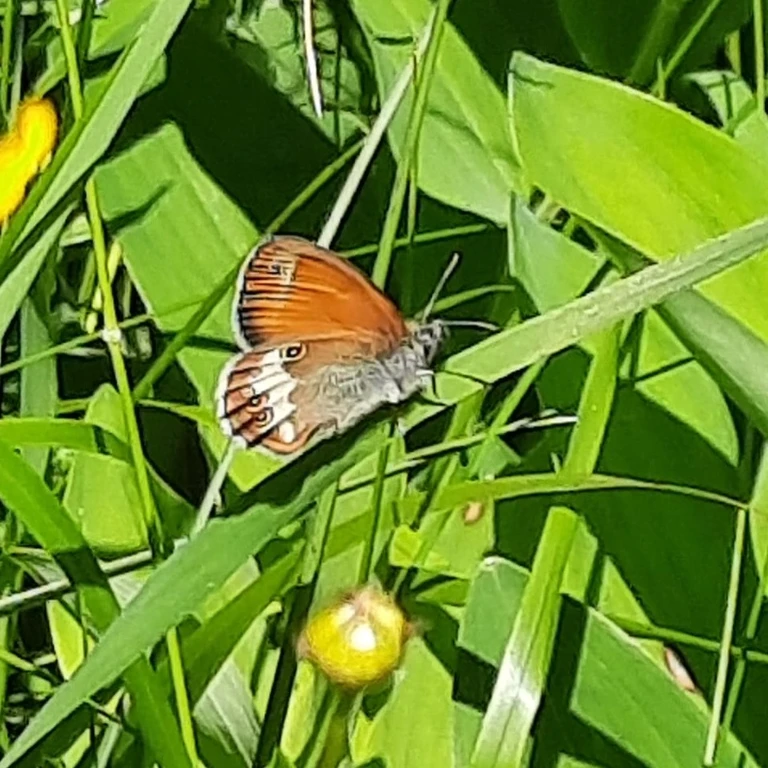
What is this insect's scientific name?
Coenonympha arcania
